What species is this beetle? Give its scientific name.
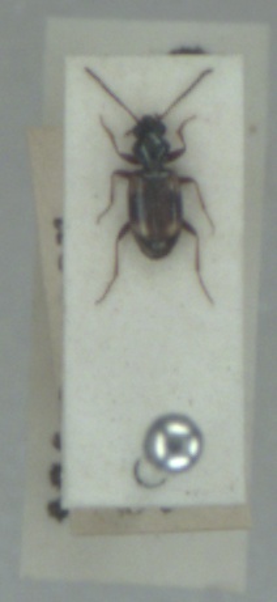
Bembidion quadrimaculatum
